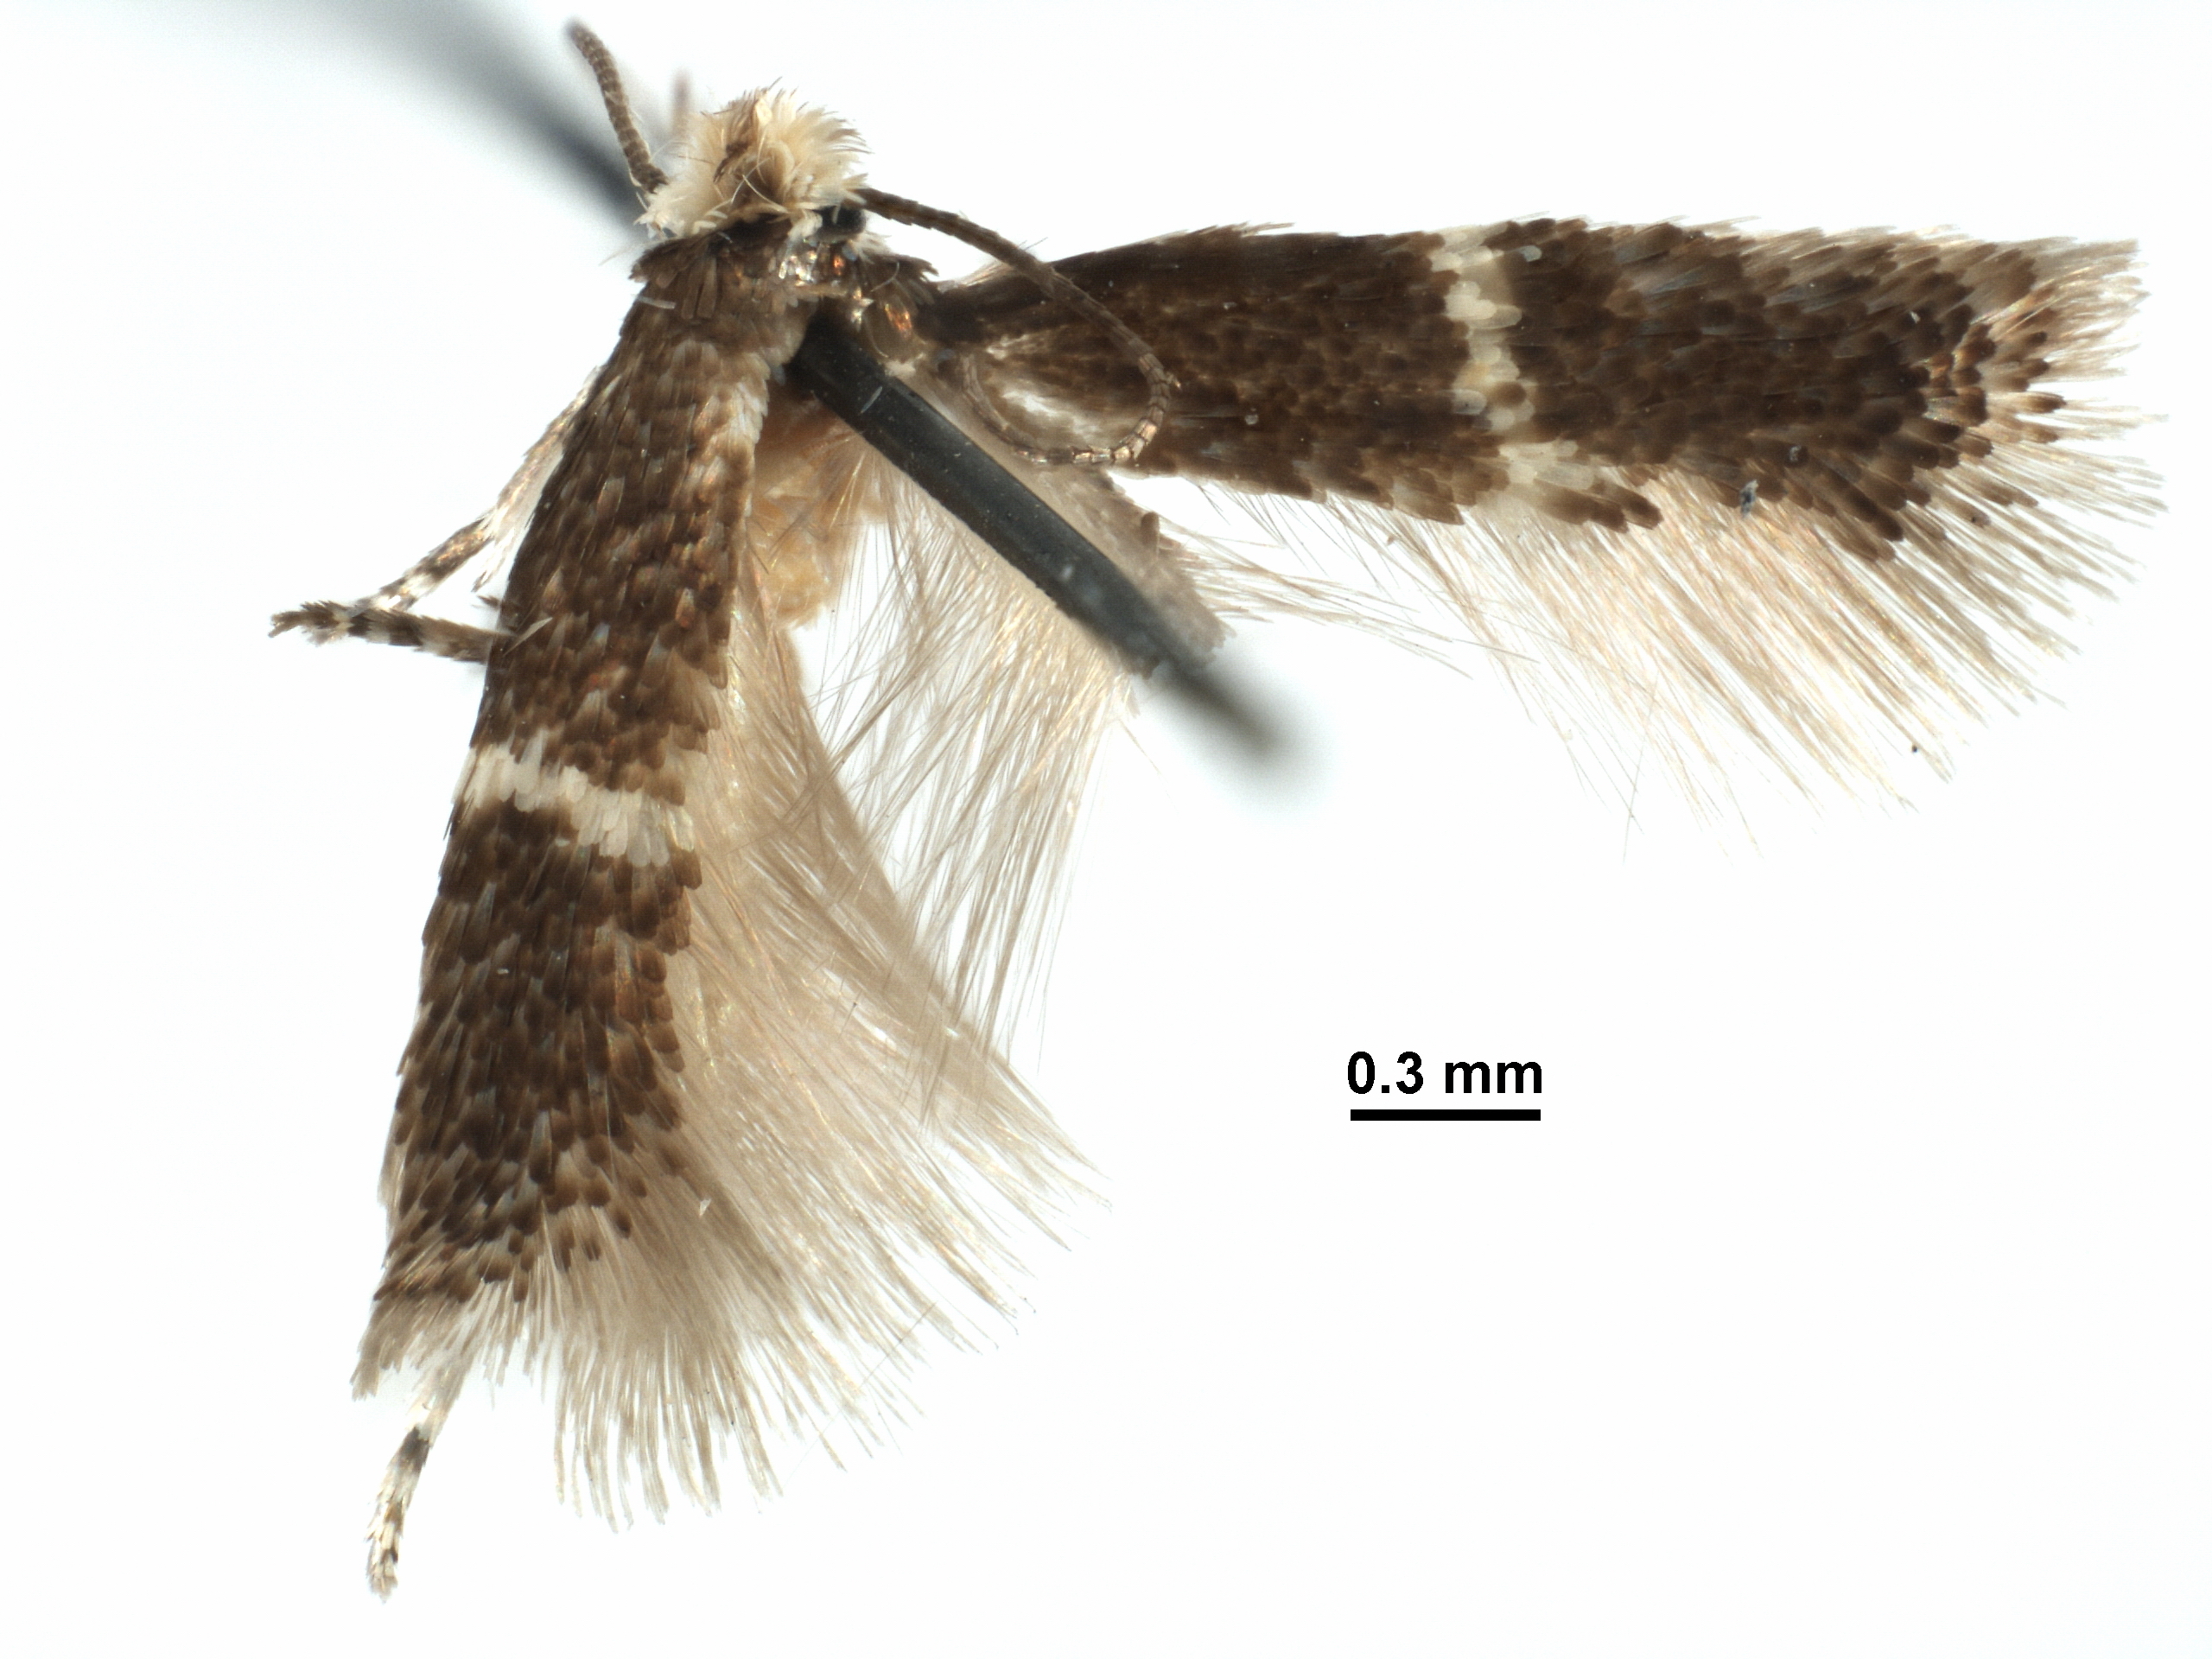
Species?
Stigmella braunella
